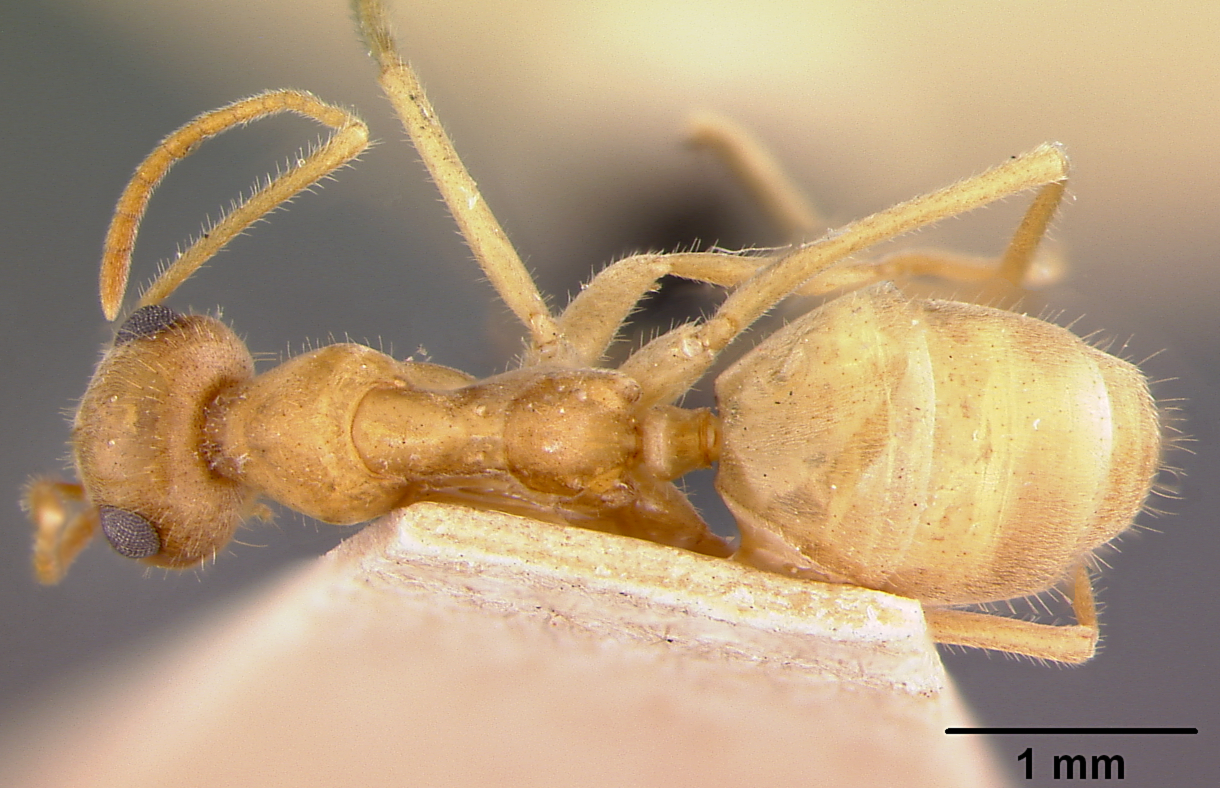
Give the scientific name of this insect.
Myrmecocystus mexicanus
